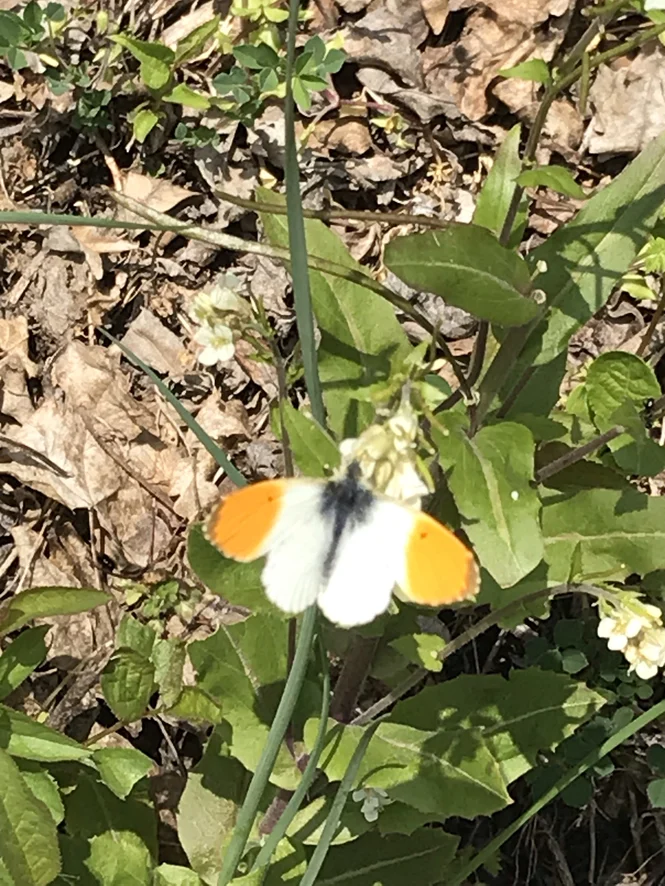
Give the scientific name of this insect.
Anthocharis cardamines
